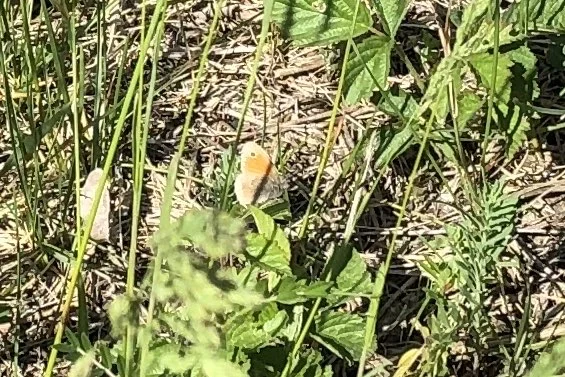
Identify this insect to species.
Coenonympha pamphilus
